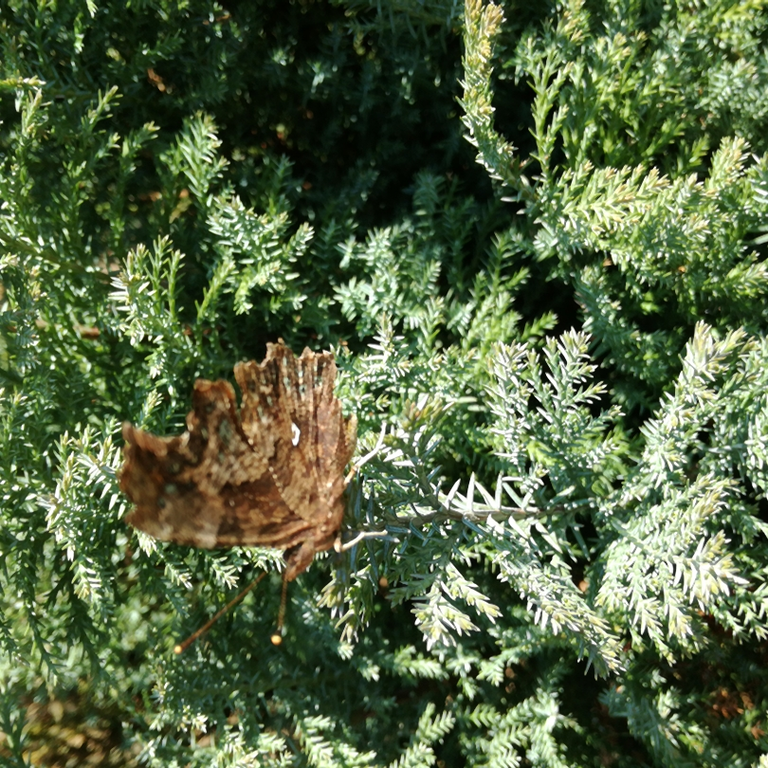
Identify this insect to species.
Polygonia c-album
